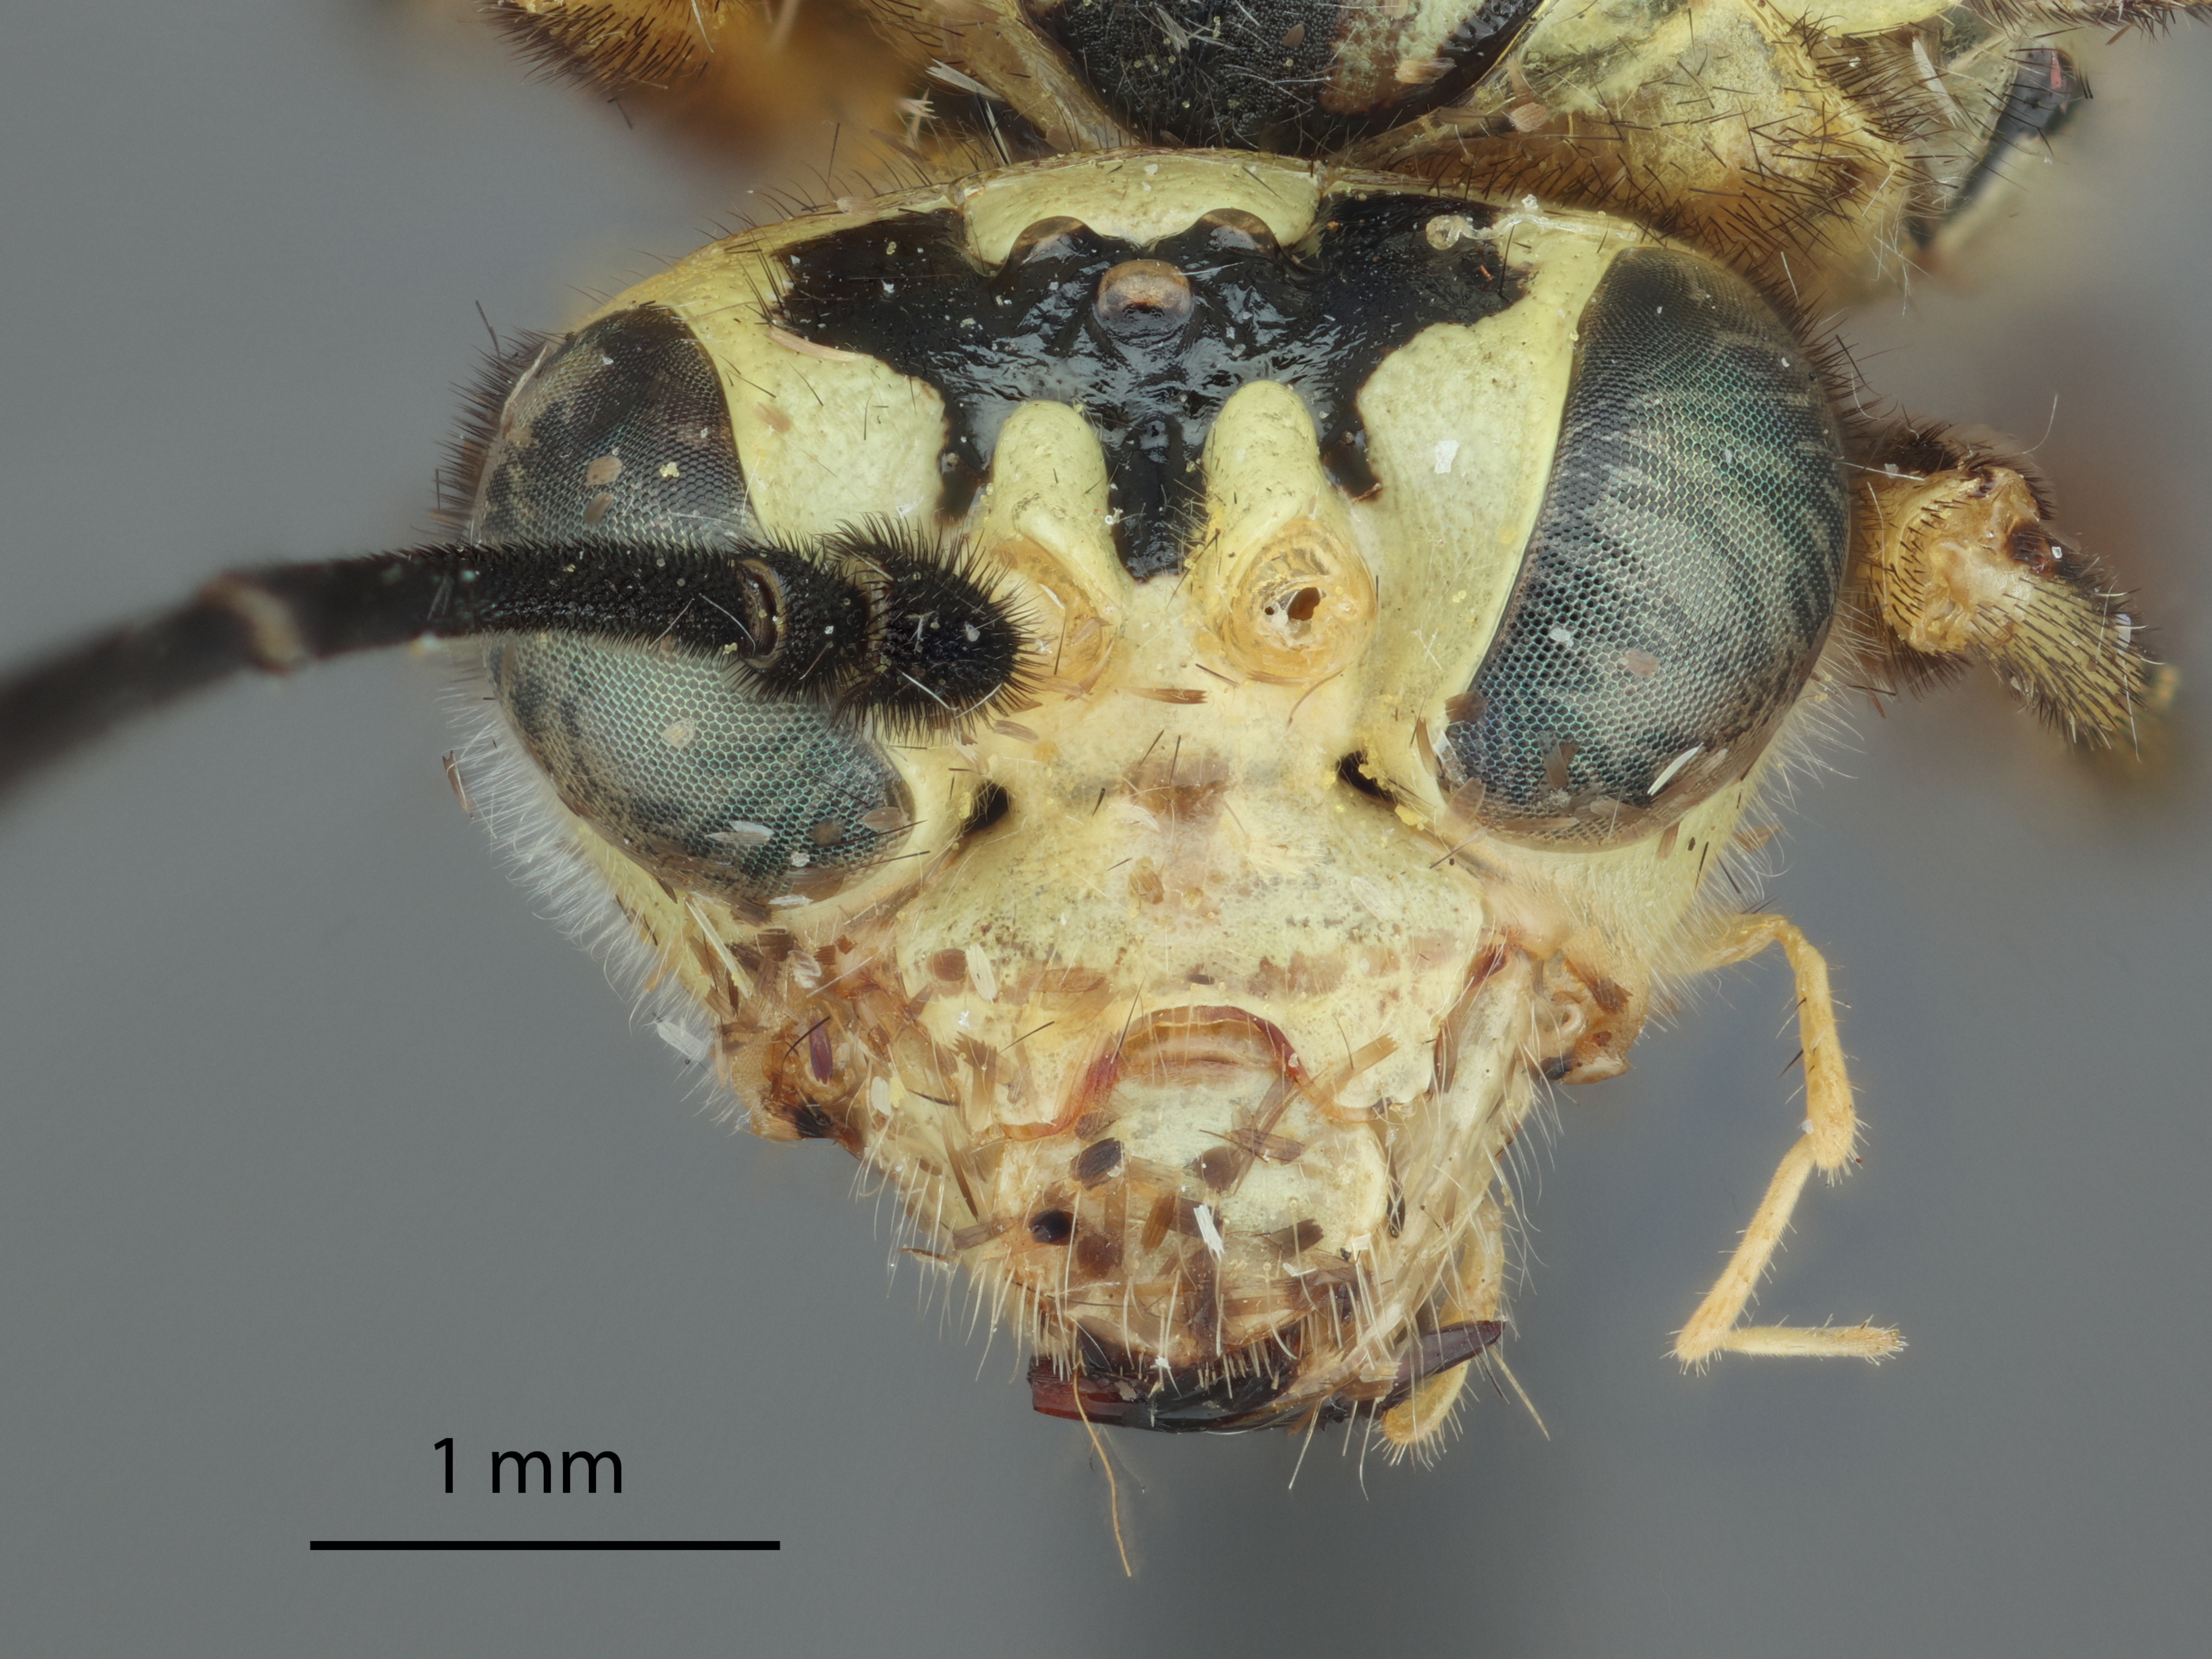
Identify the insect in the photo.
Tenthredo bullifera
